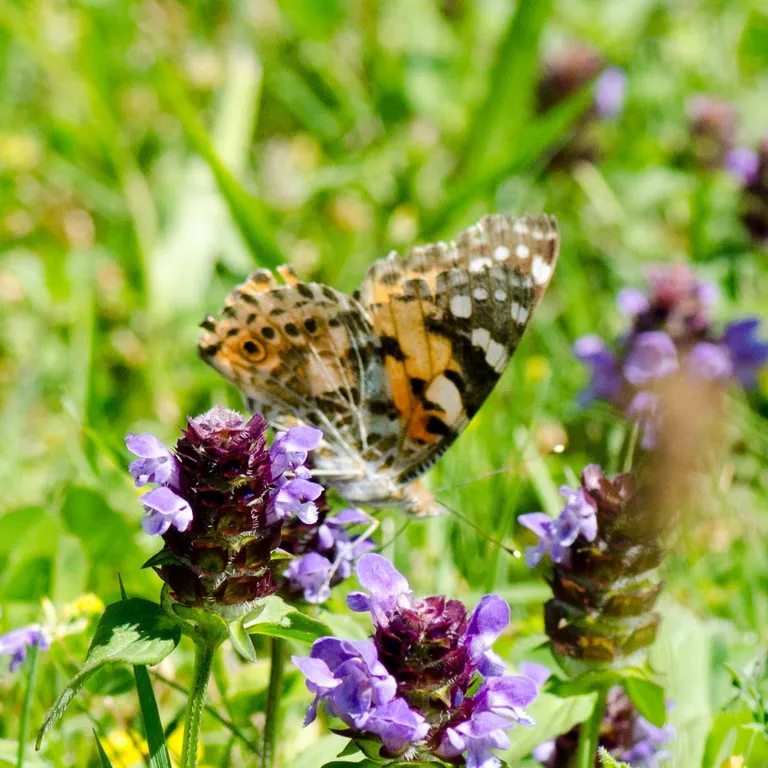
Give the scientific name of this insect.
Vanessa cardui
